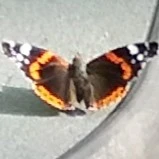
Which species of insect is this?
Vanessa atalanta
